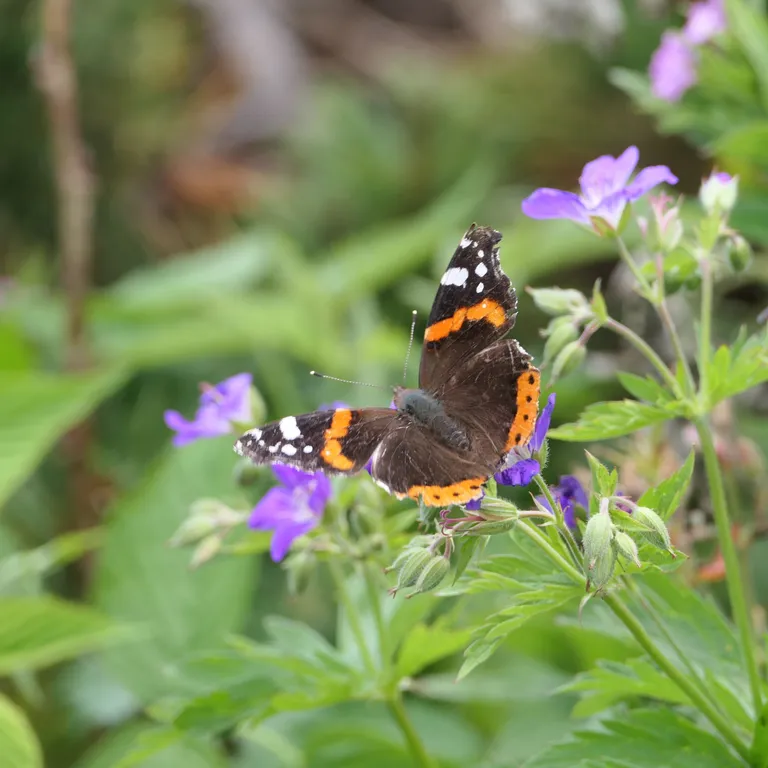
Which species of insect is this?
Vanessa atalanta
